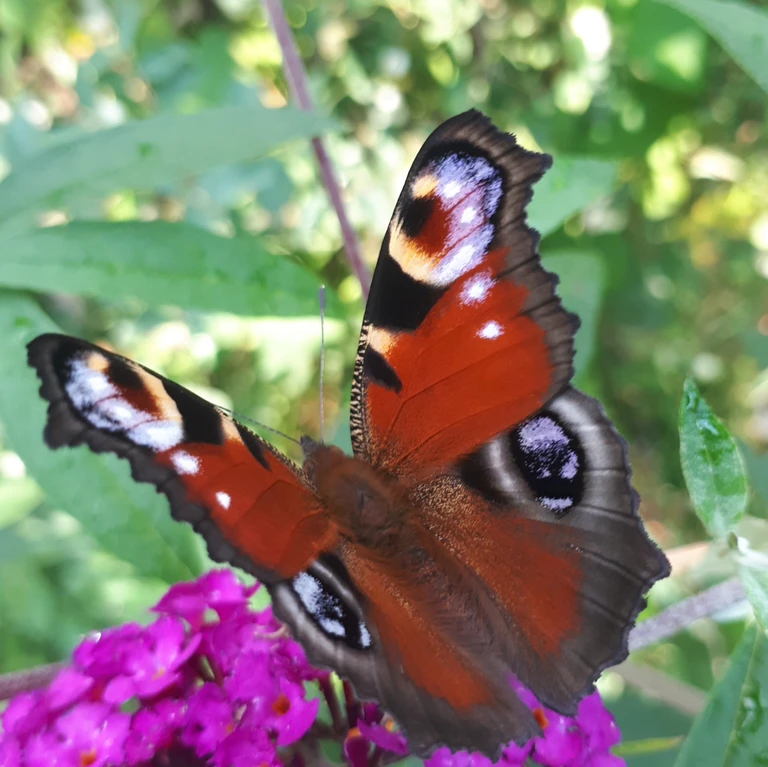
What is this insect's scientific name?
Aglais io
